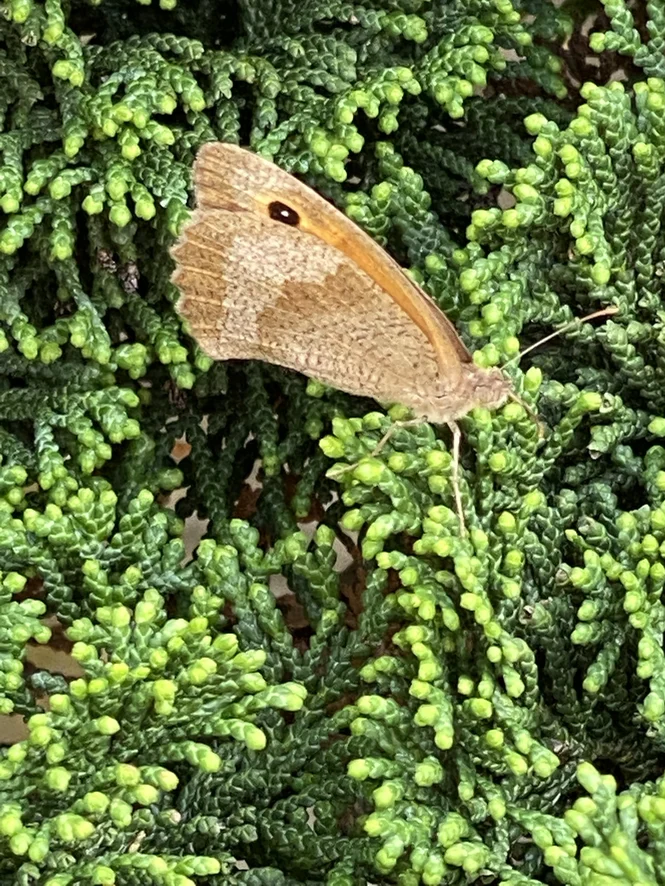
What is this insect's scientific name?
Maniola jurtina
